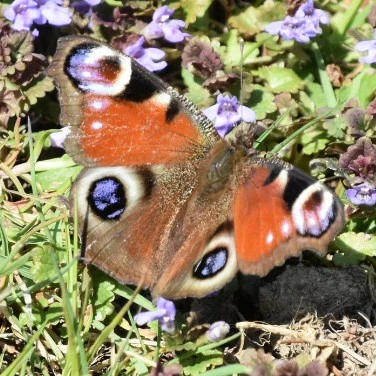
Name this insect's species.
Aglais io
